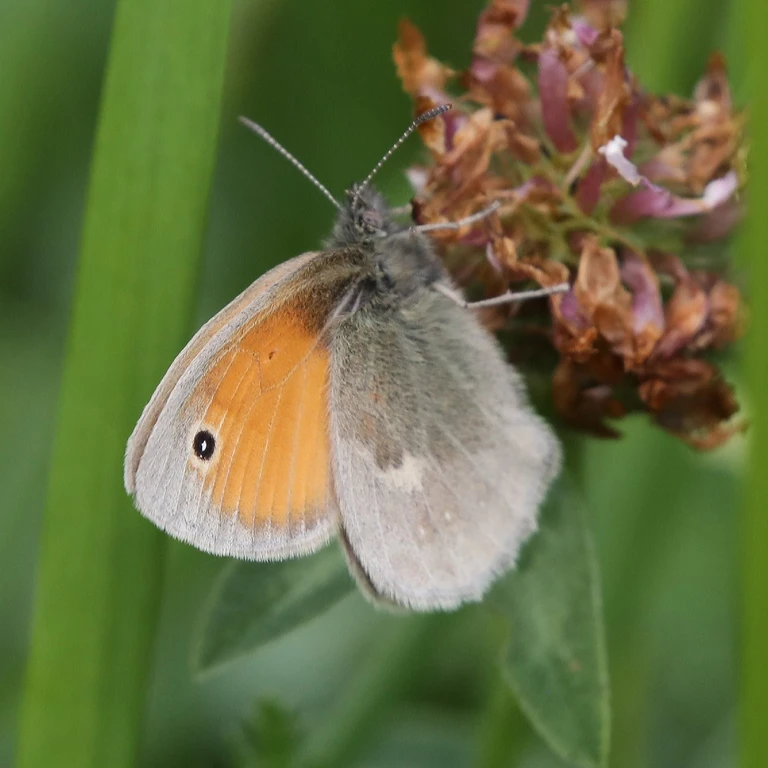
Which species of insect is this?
Coenonympha pamphilus
